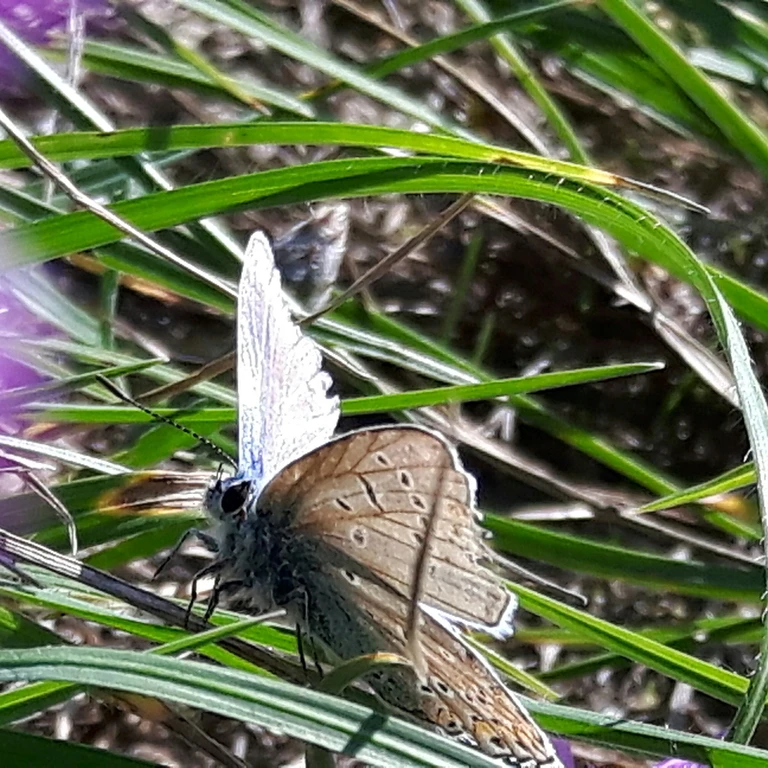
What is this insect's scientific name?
Polyommatus icarus
